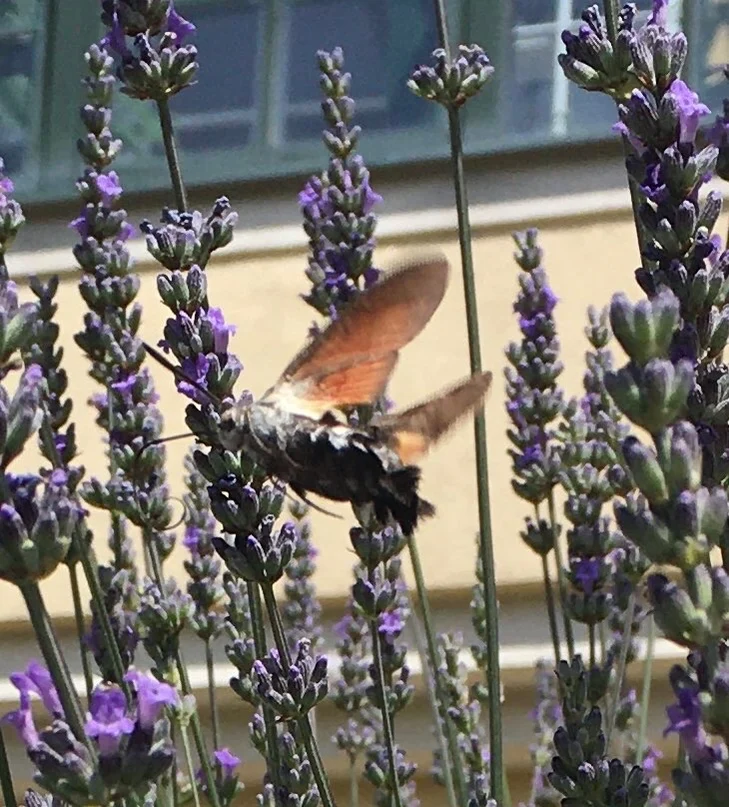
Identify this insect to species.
Macroglossum stellatarum
